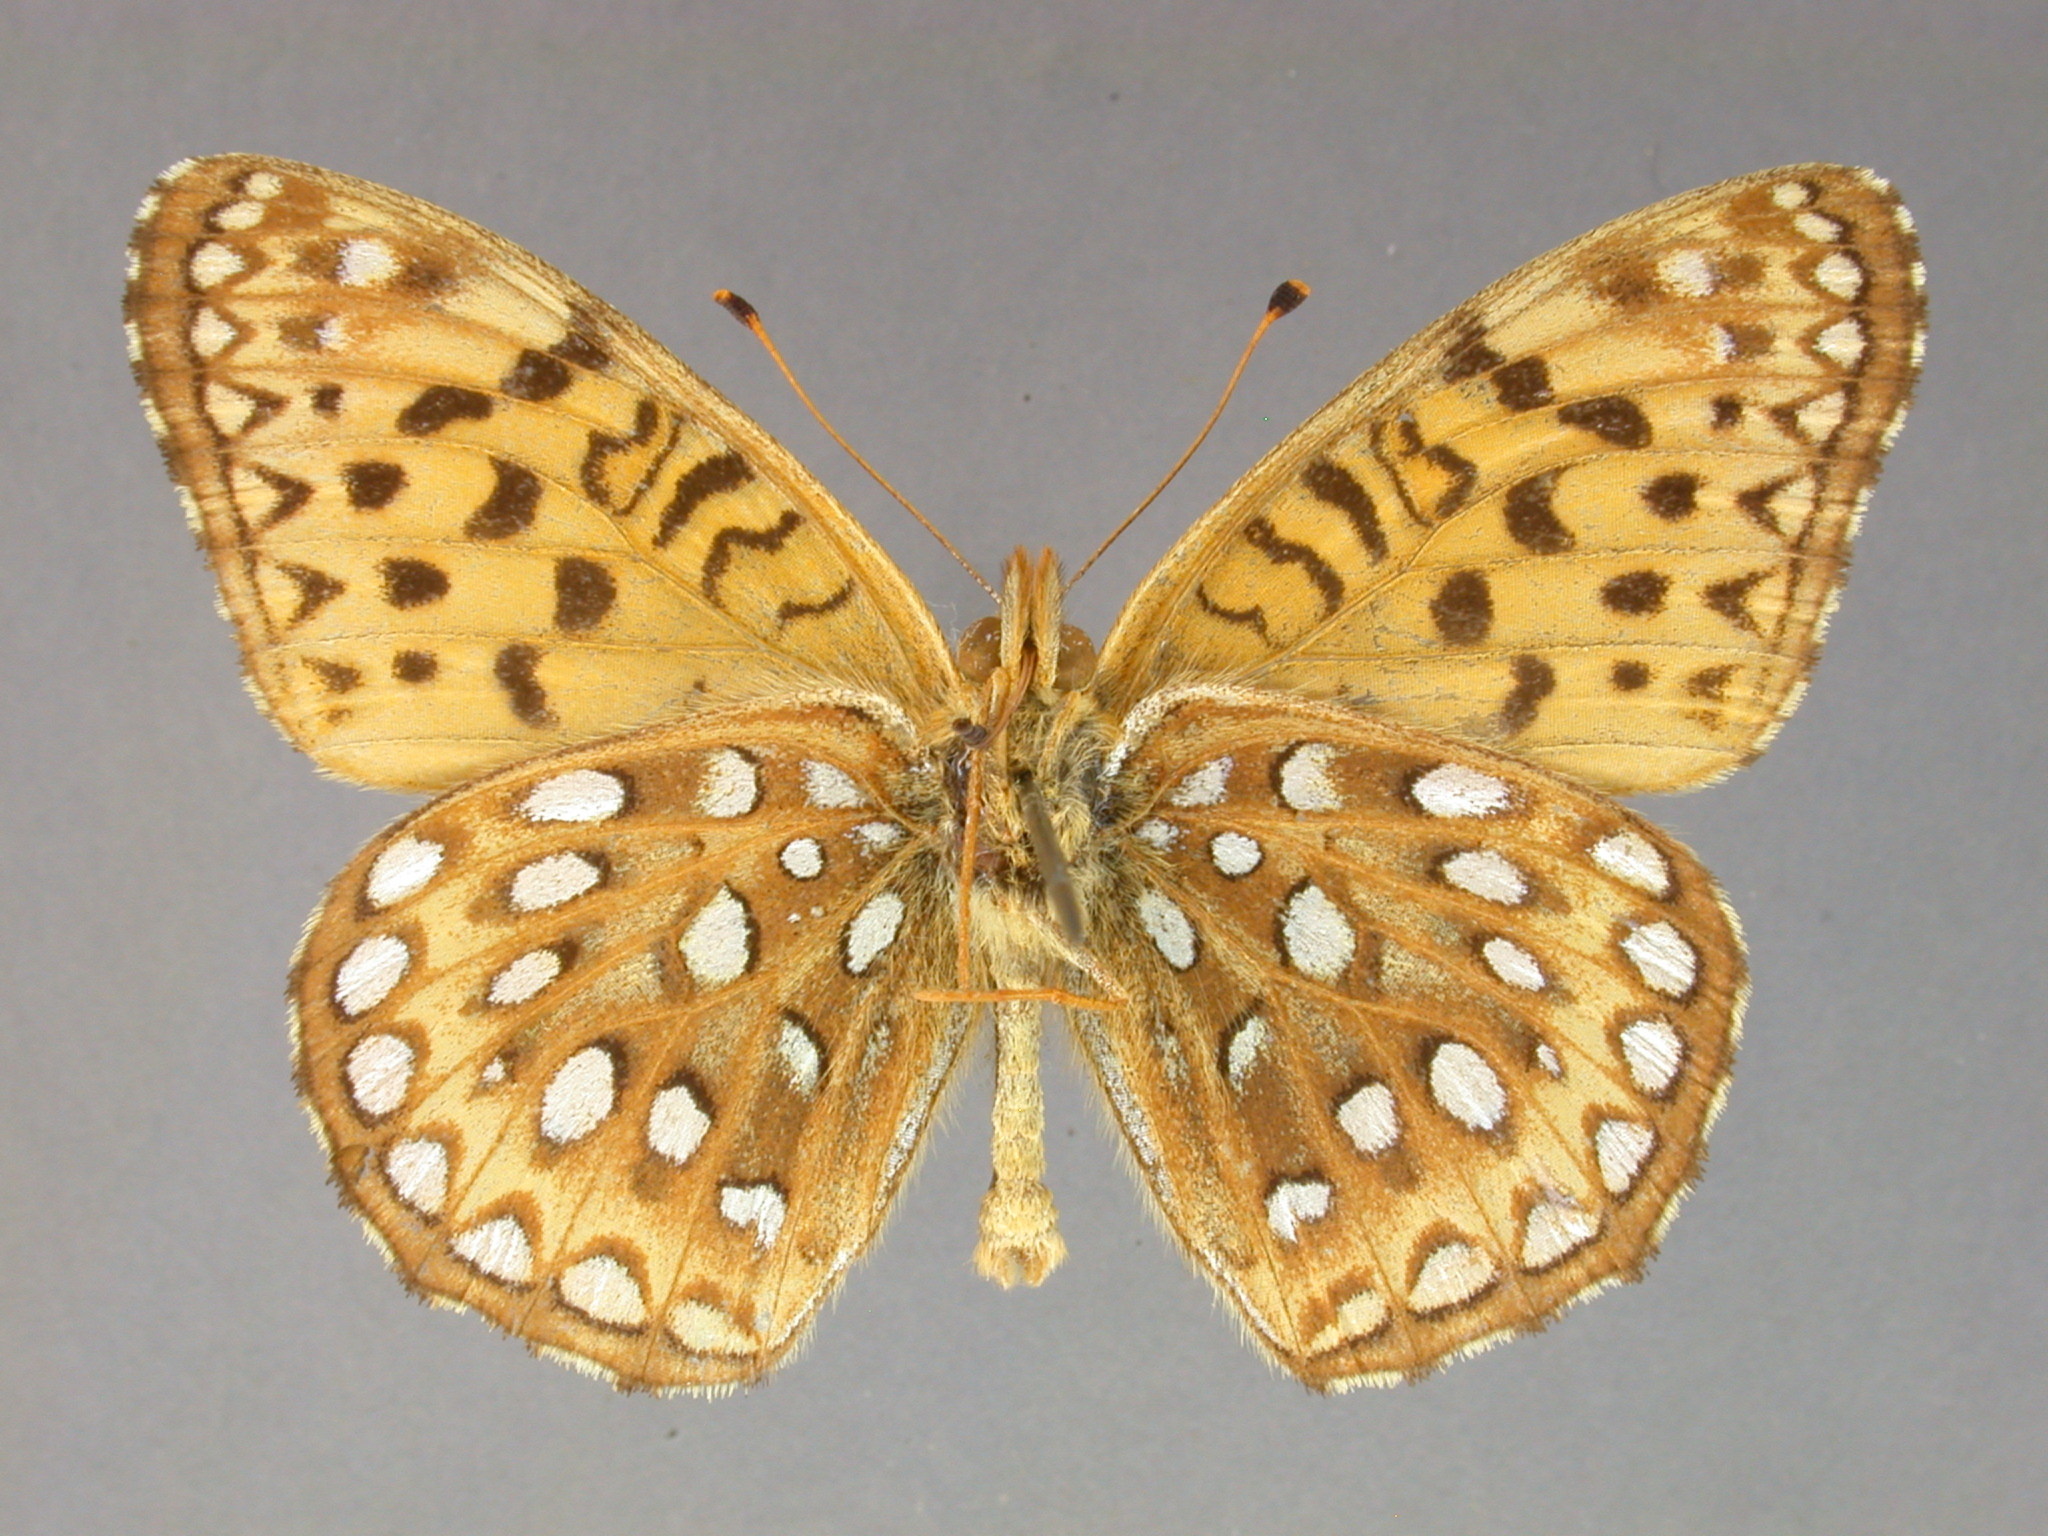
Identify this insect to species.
Dryas atlantis
